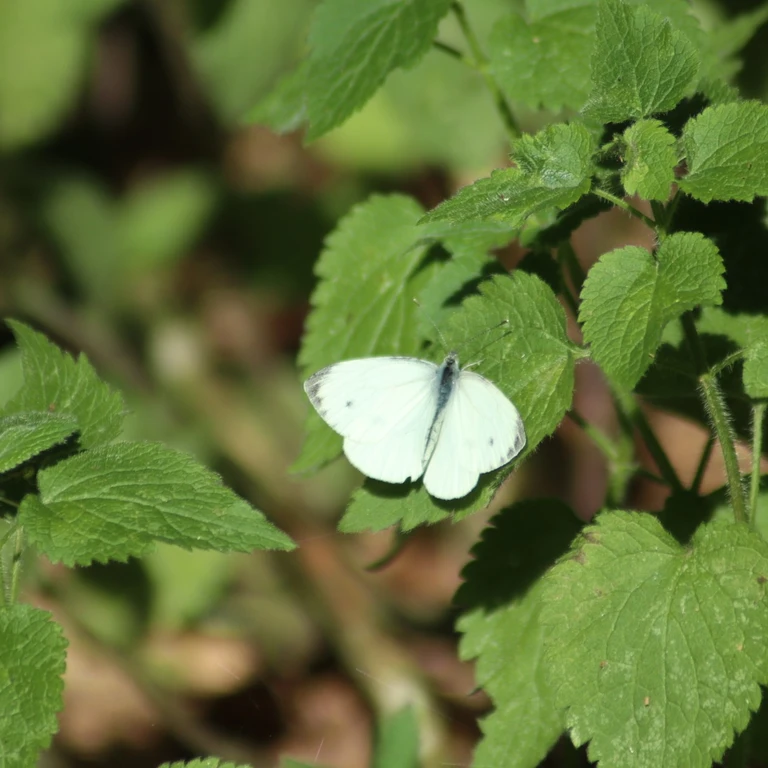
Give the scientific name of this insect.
Pieris napi
